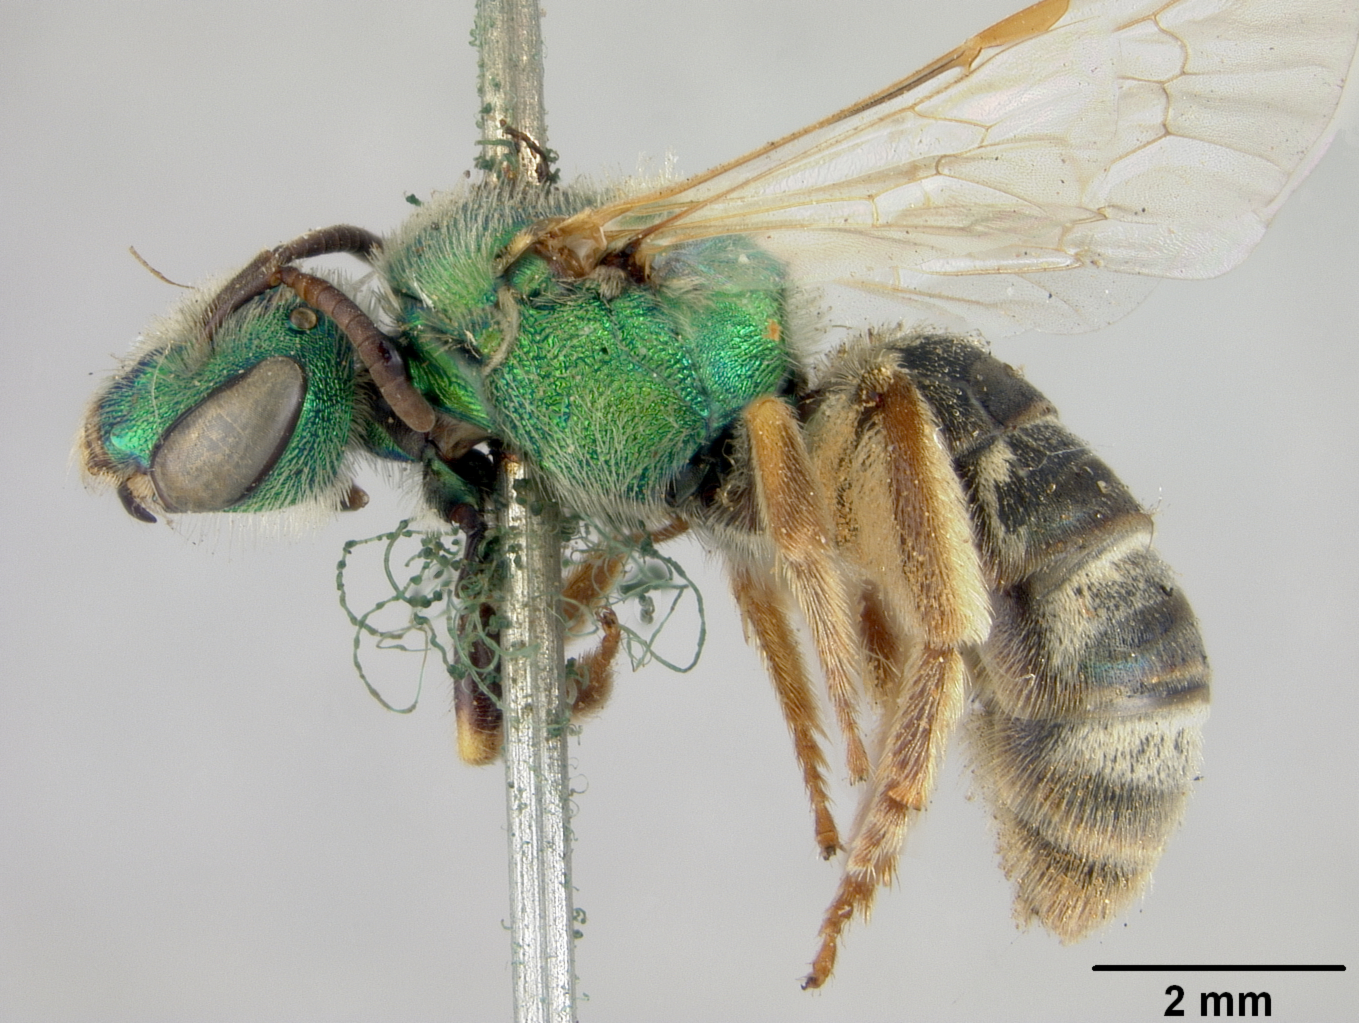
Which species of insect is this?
Agapostemon fasciatus
